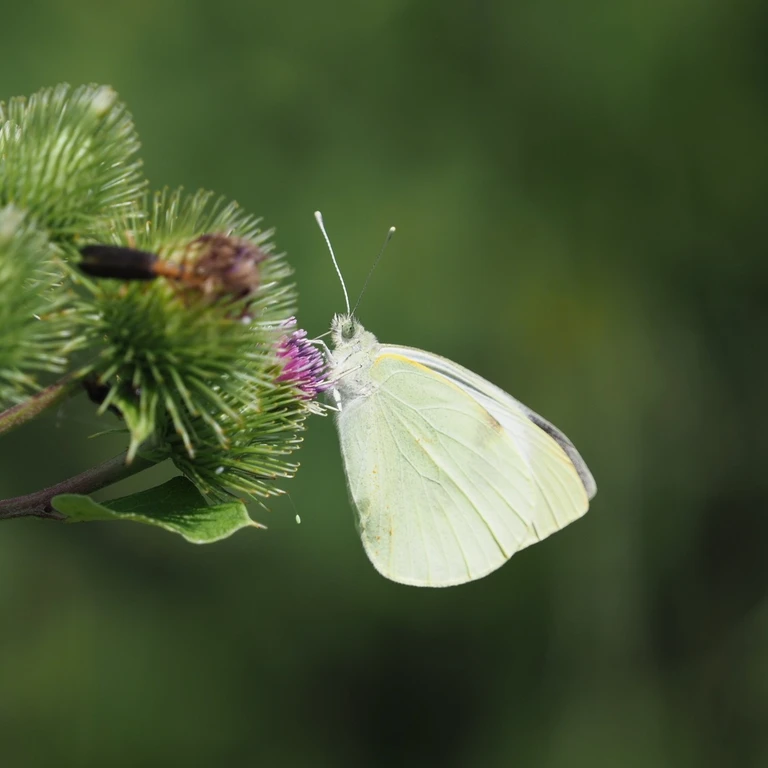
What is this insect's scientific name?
Pieris brassicae
